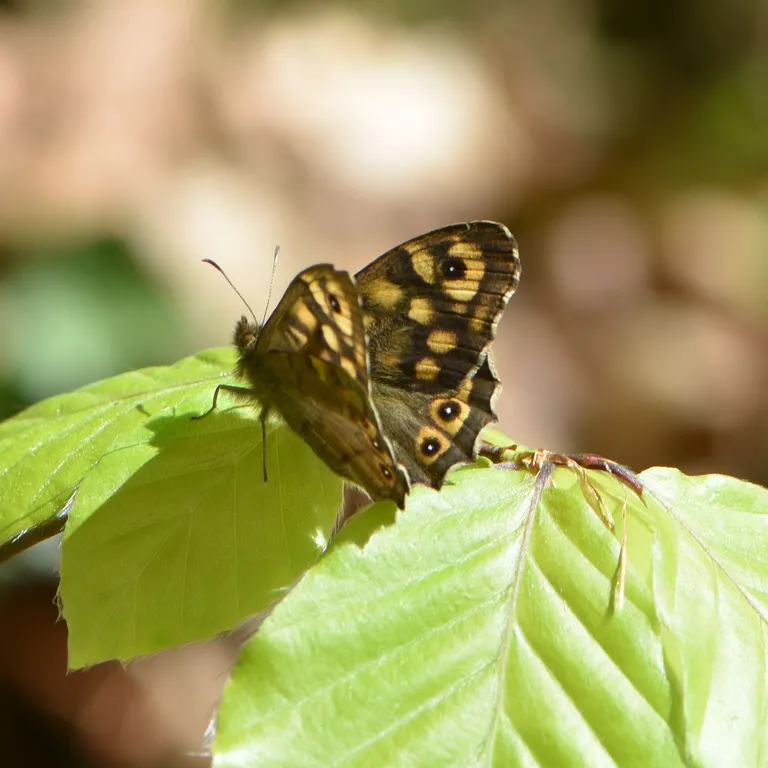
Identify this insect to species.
Pararge aegeria
